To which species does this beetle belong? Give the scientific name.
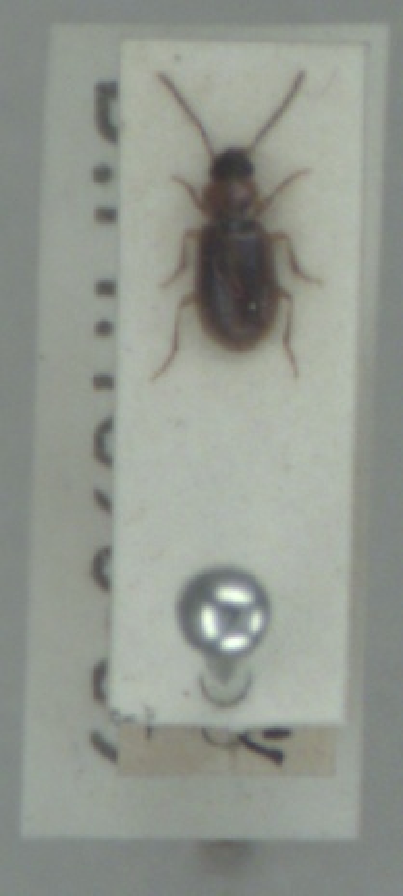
Acupalpus dubius
